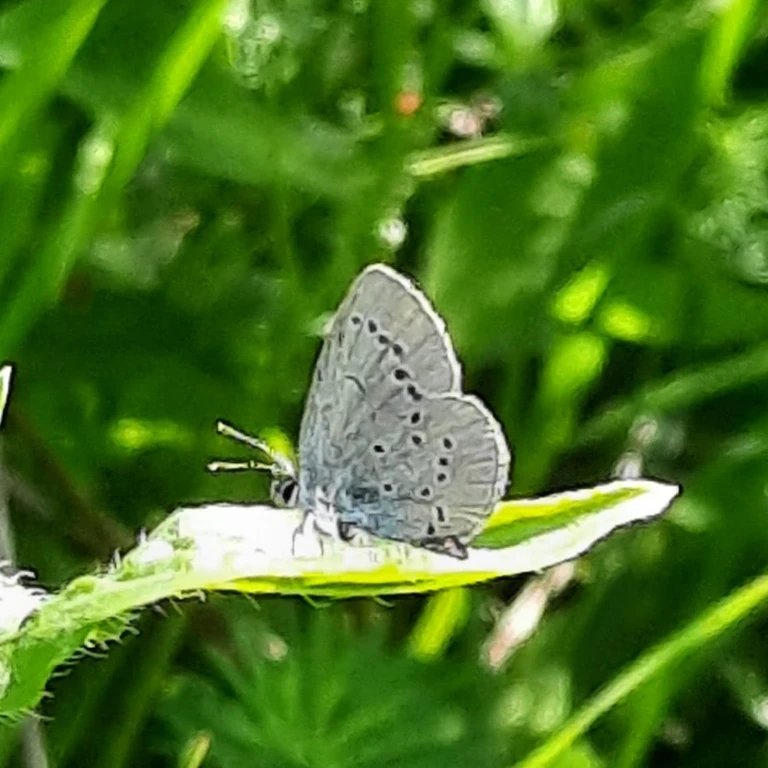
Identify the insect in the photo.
Cupido minimus
